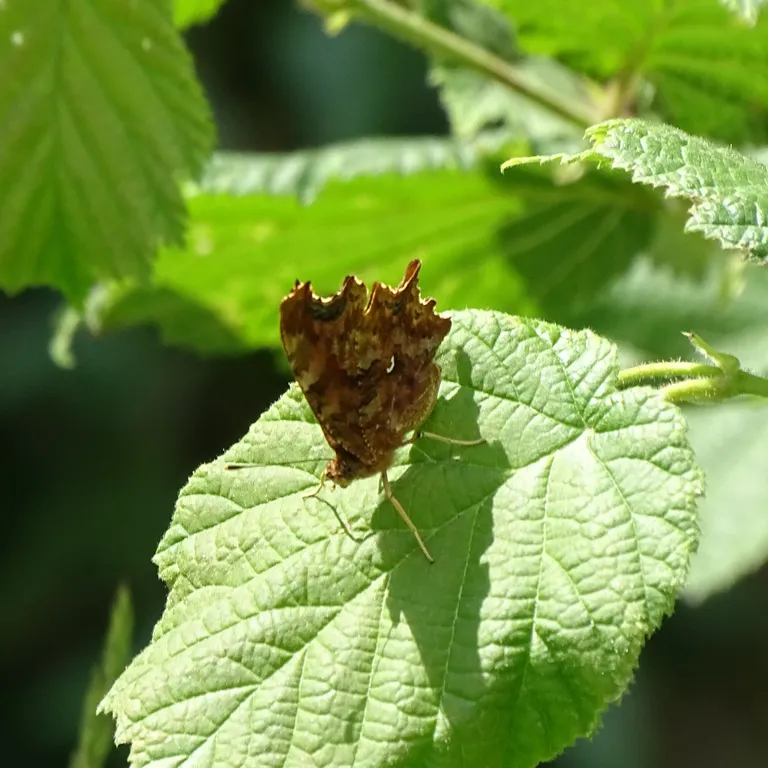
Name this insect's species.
Polygonia c-album
